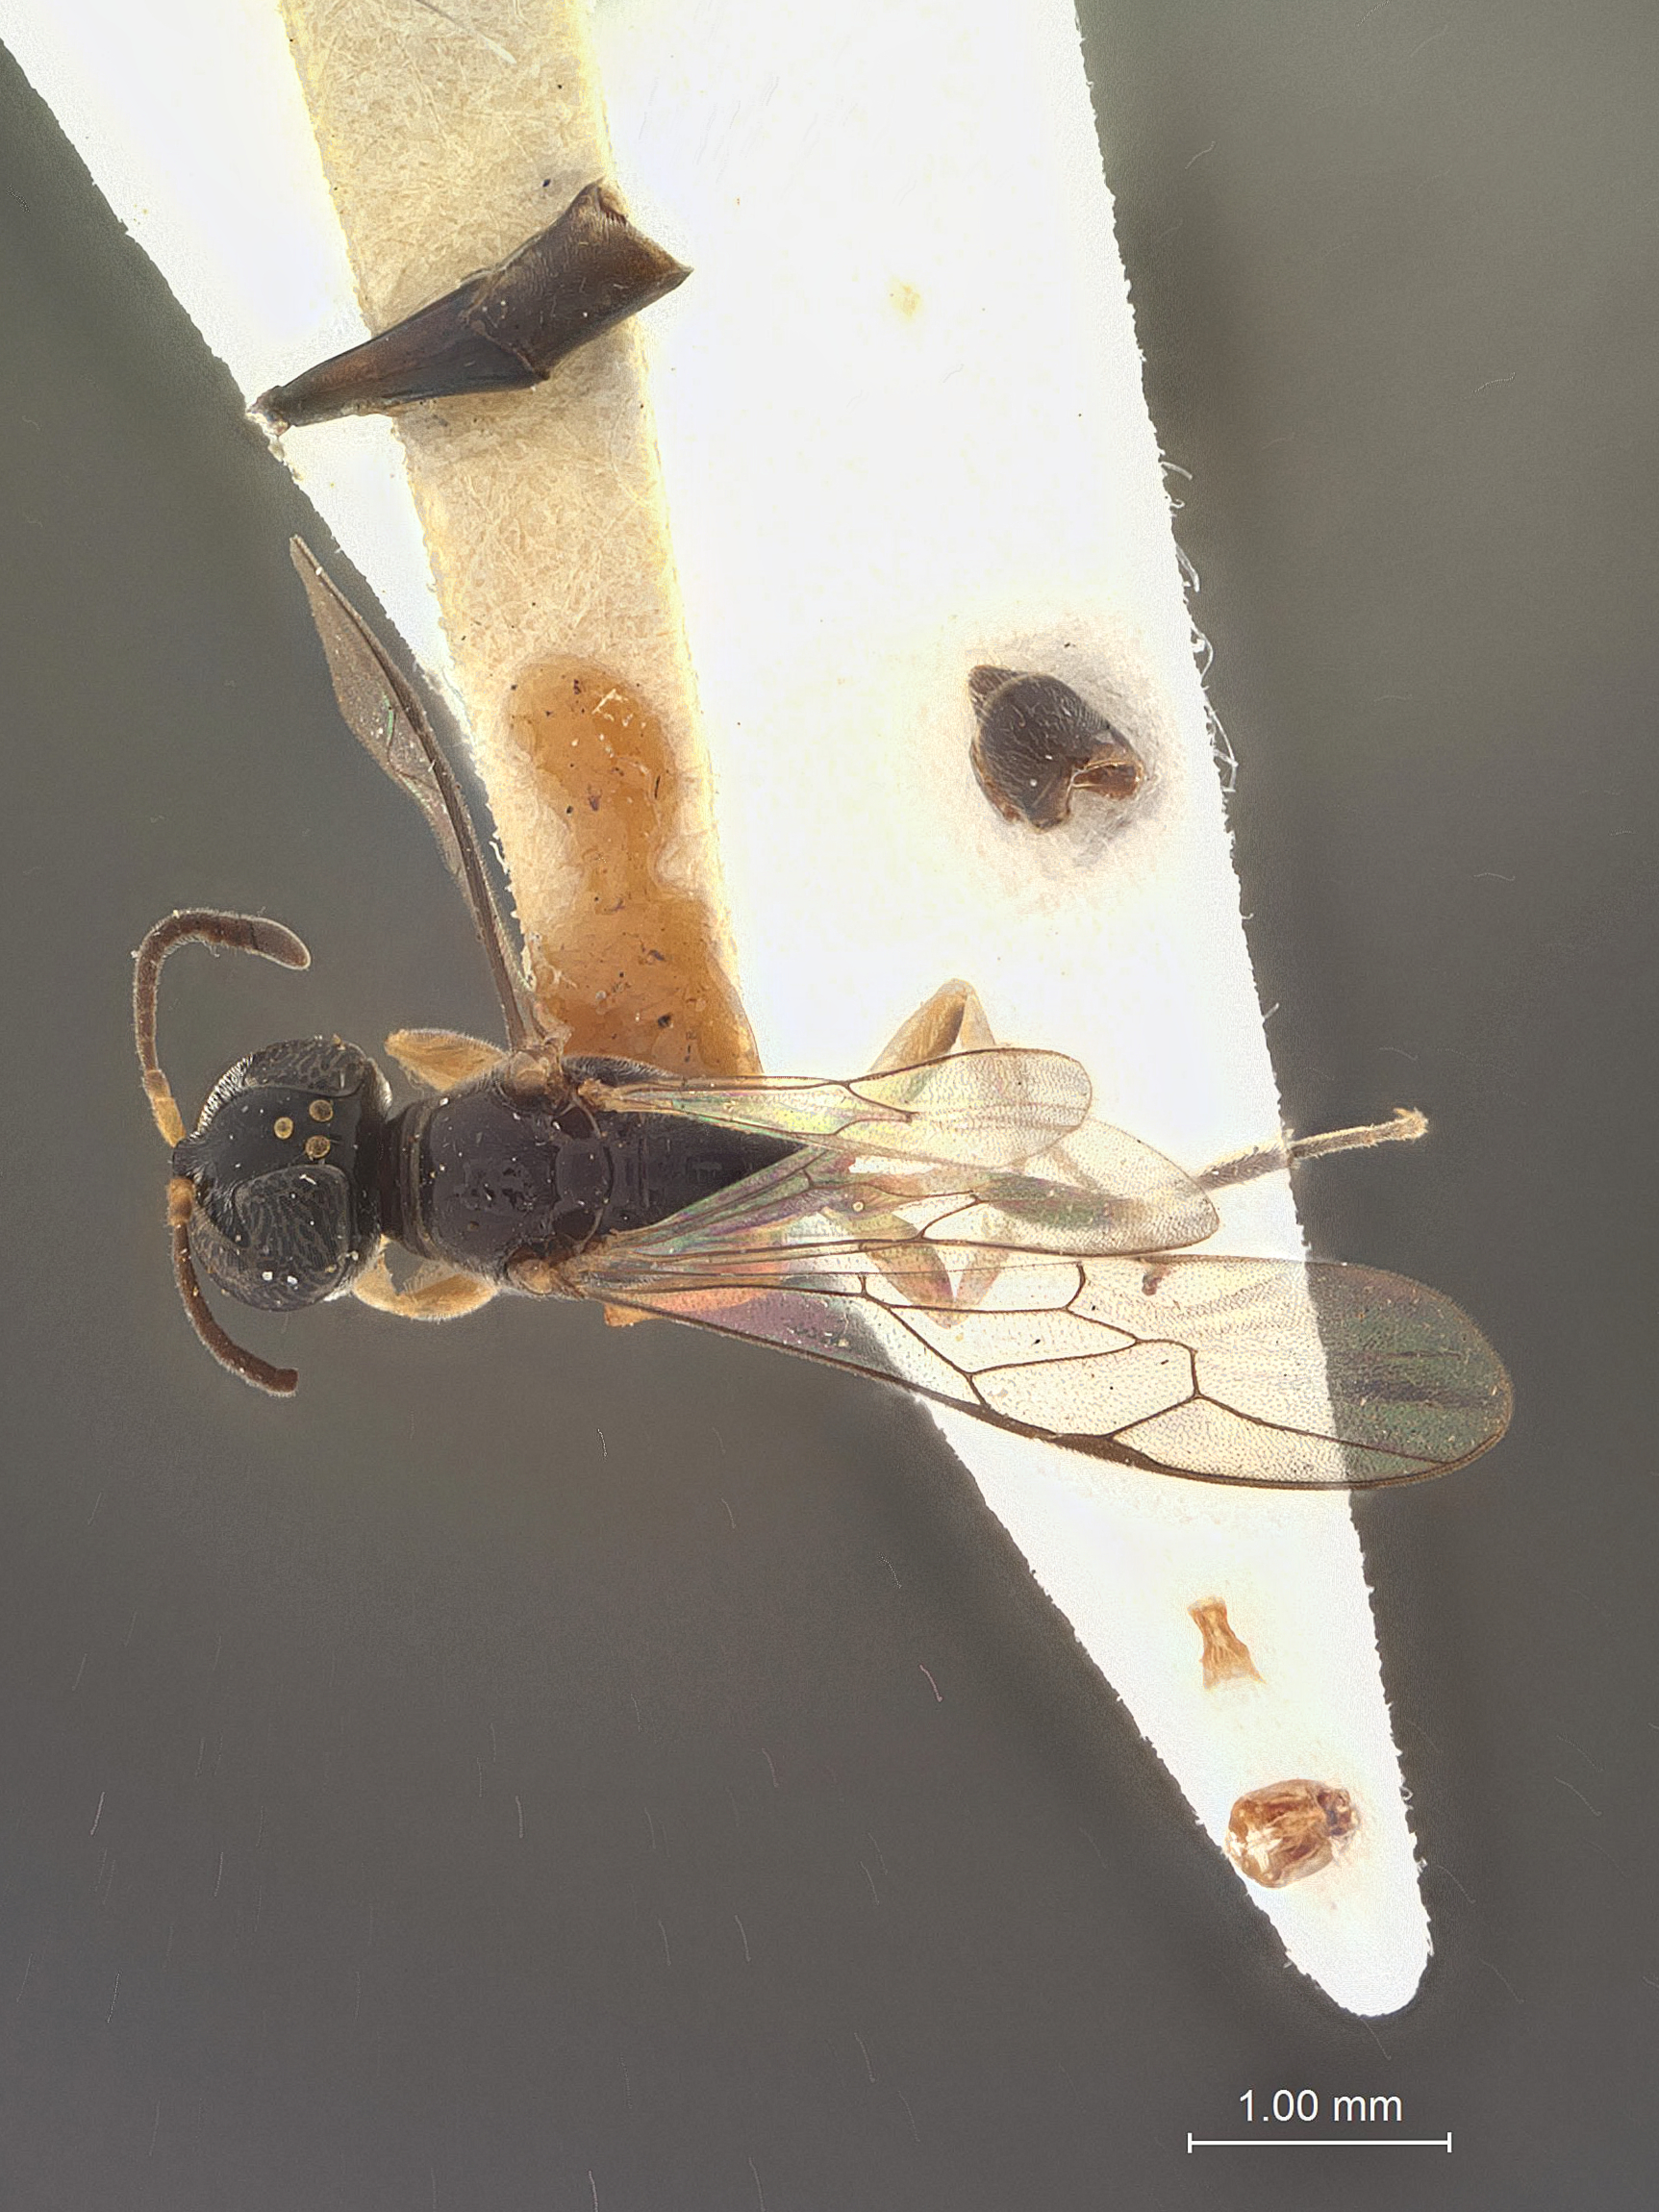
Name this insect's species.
Trypoxylon singaporense
